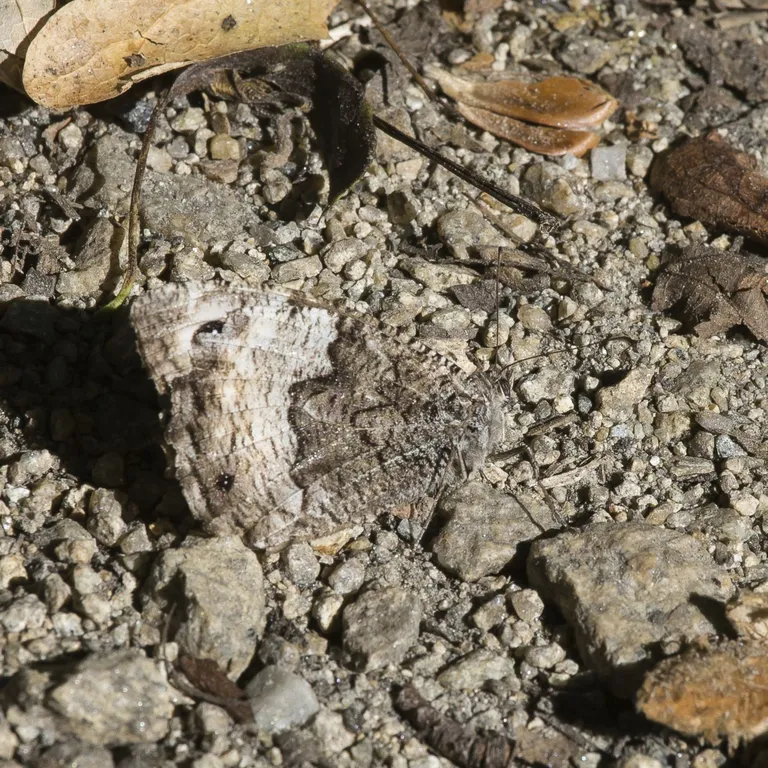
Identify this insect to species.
Hipparchia fagi
